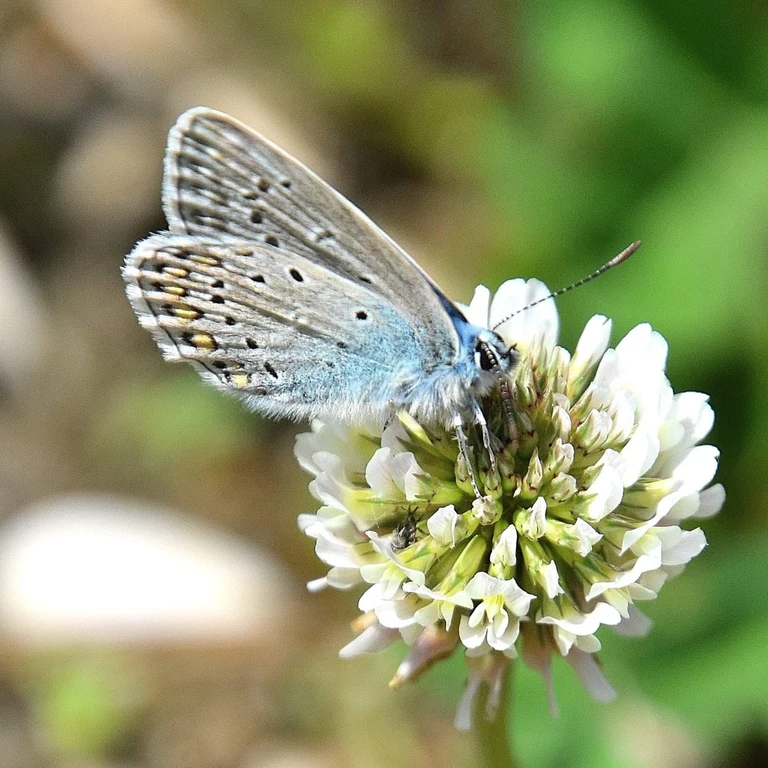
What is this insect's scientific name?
Polyommatus icarus
